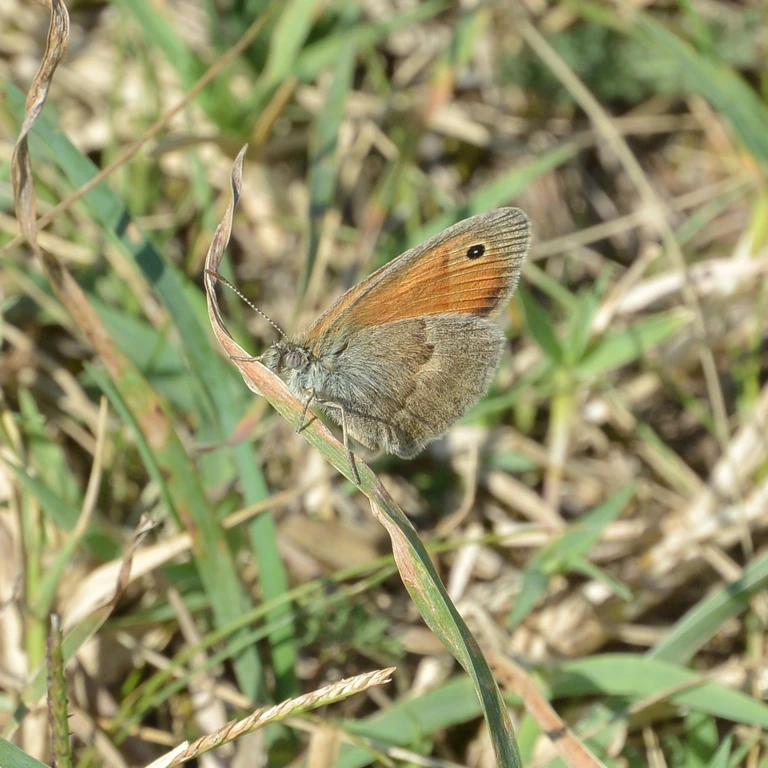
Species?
Coenonympha pamphilus
